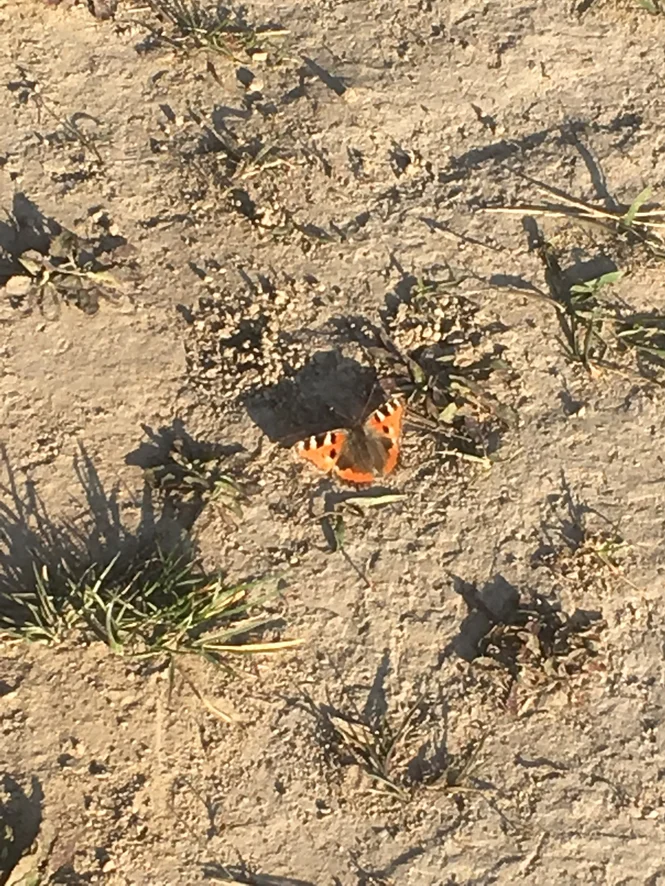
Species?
Aglais urticae
